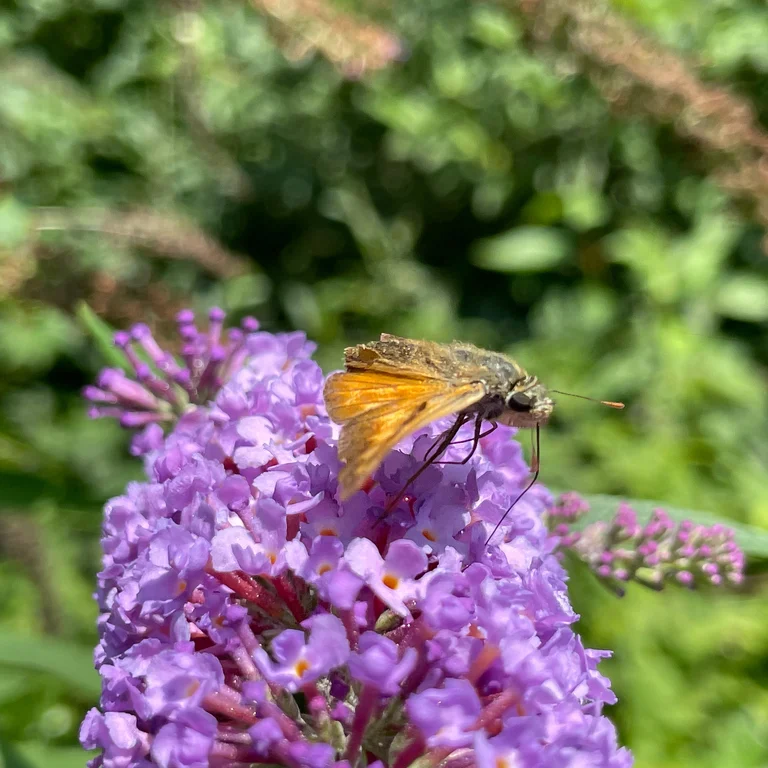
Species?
Ochlodes sylvanus (also Ochlodes venata)
